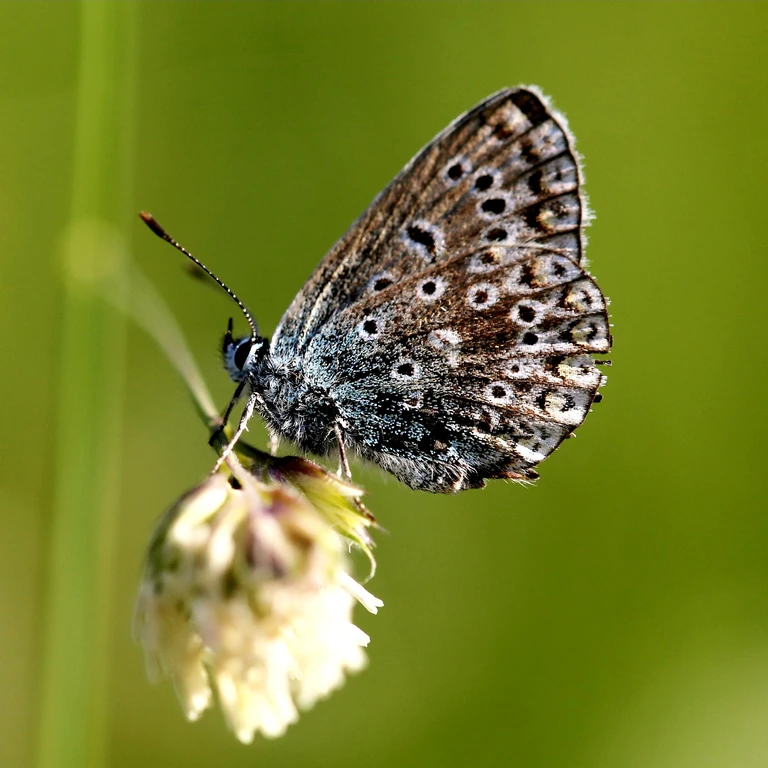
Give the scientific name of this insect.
Polyommatus icarus
